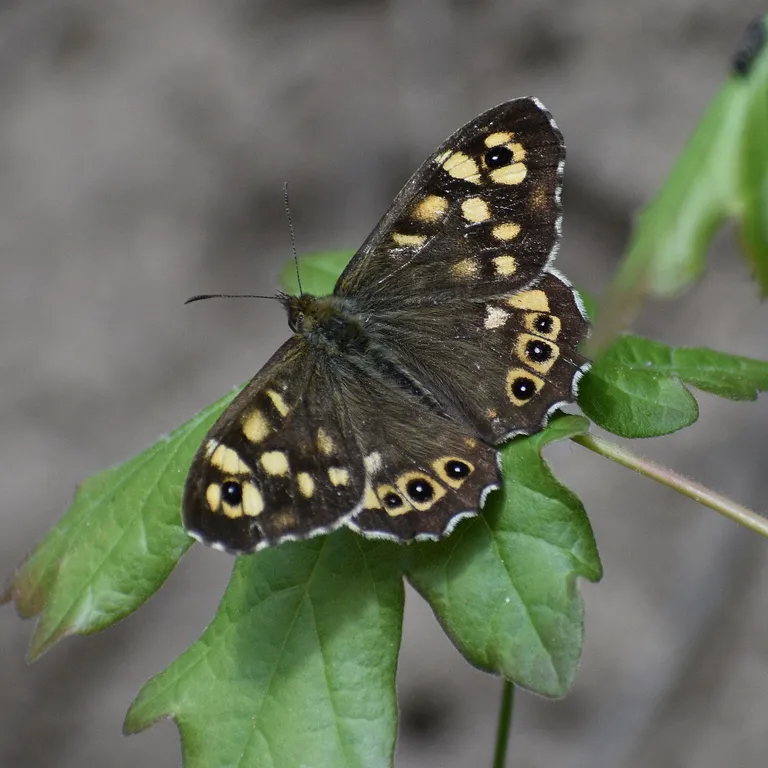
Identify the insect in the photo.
Pararge aegeria
